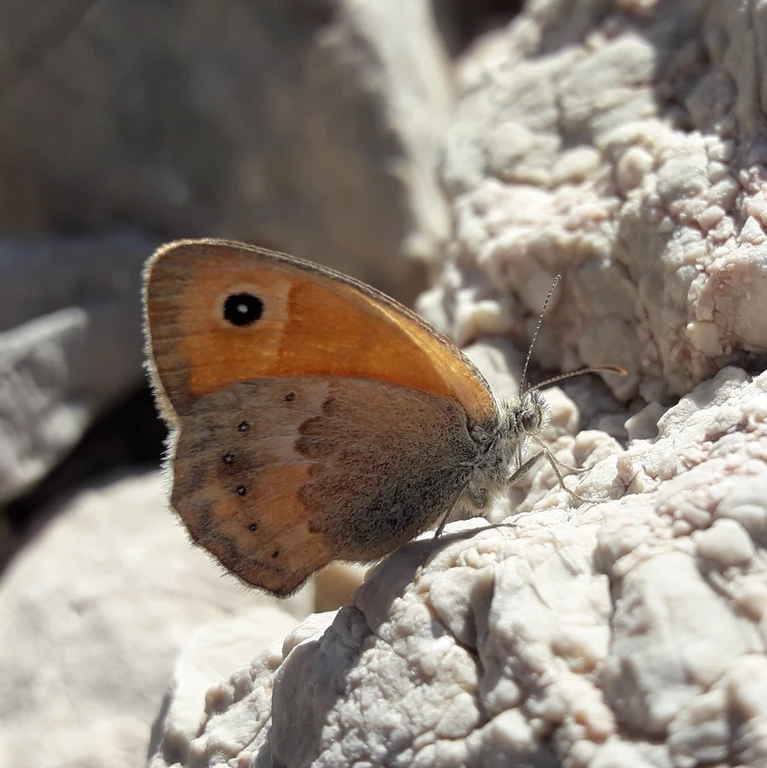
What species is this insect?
Coenonympha pamphilus
